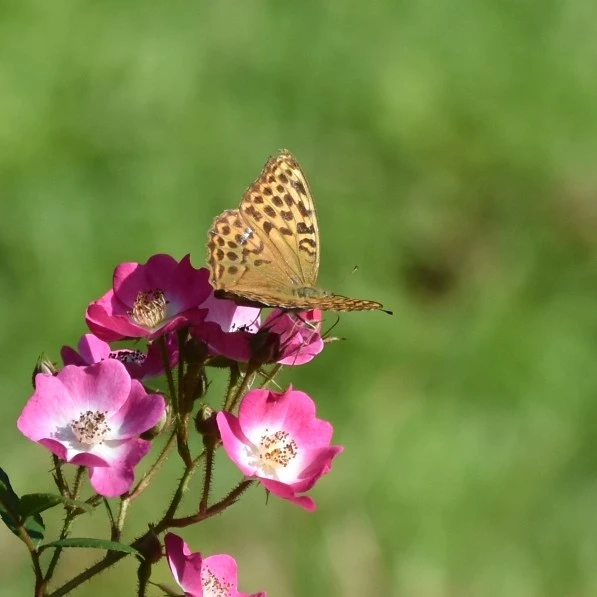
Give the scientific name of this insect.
Argynnis paphia
